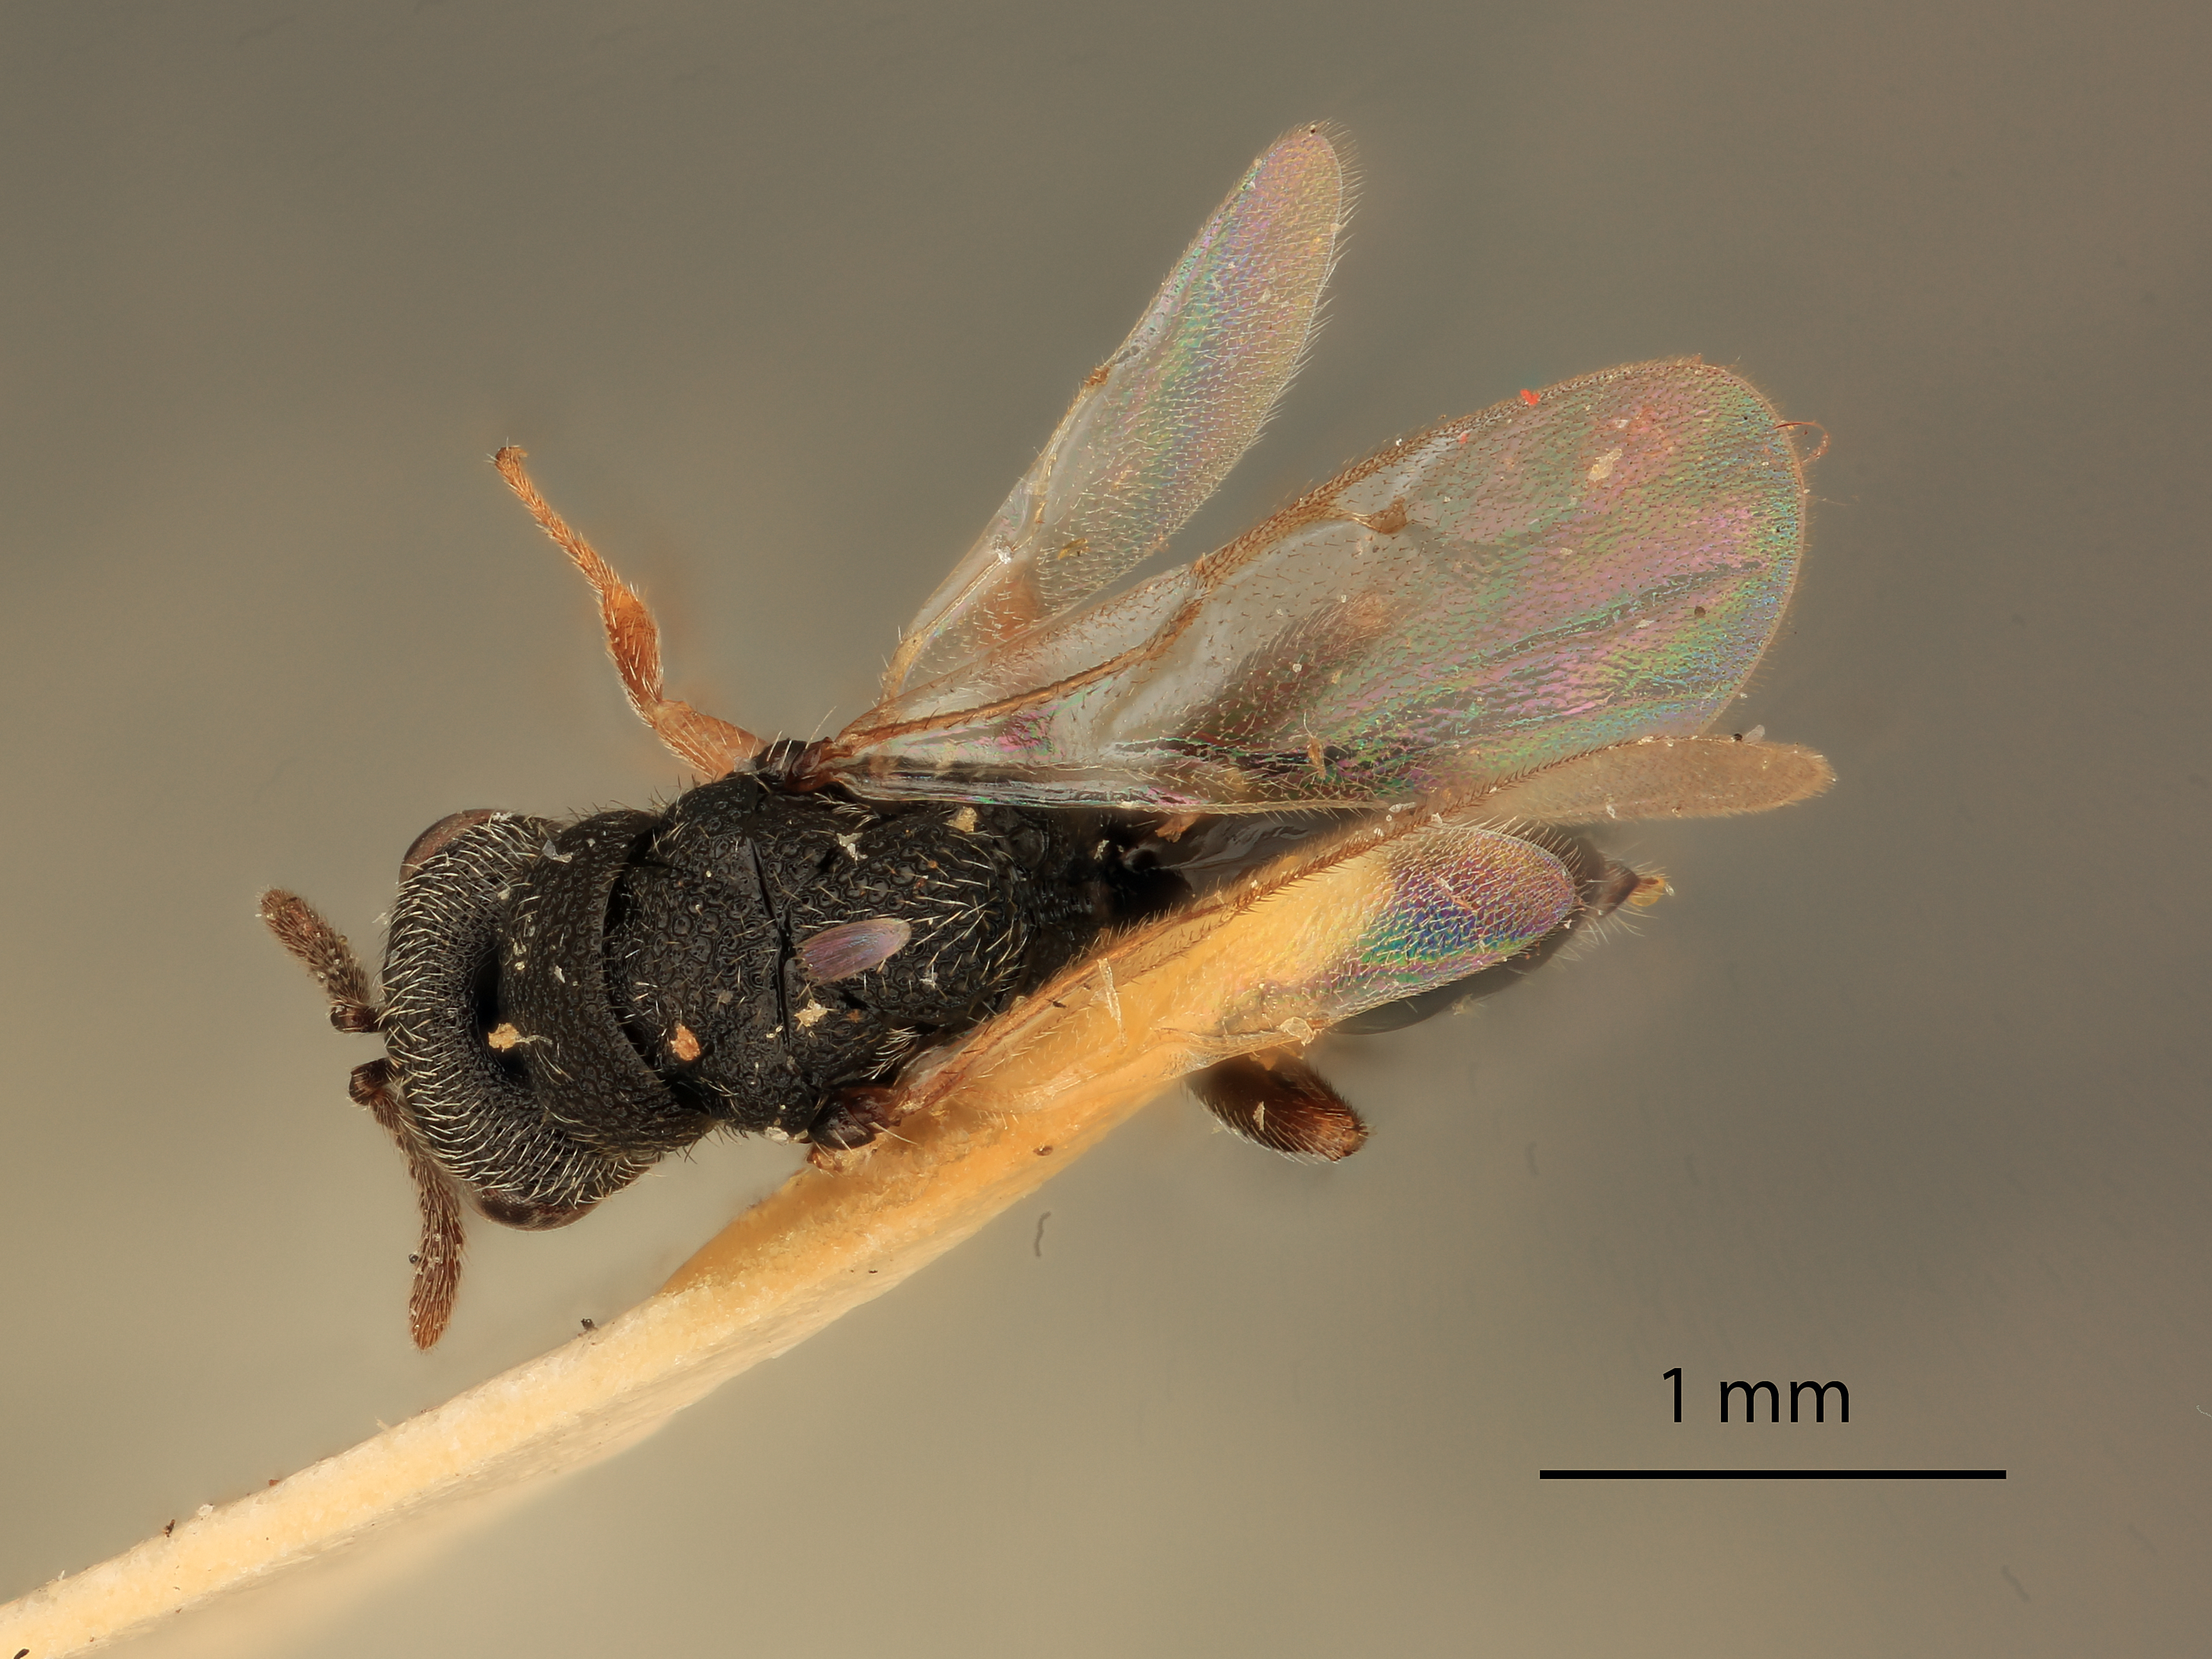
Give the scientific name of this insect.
Eurytoma spongiosa
